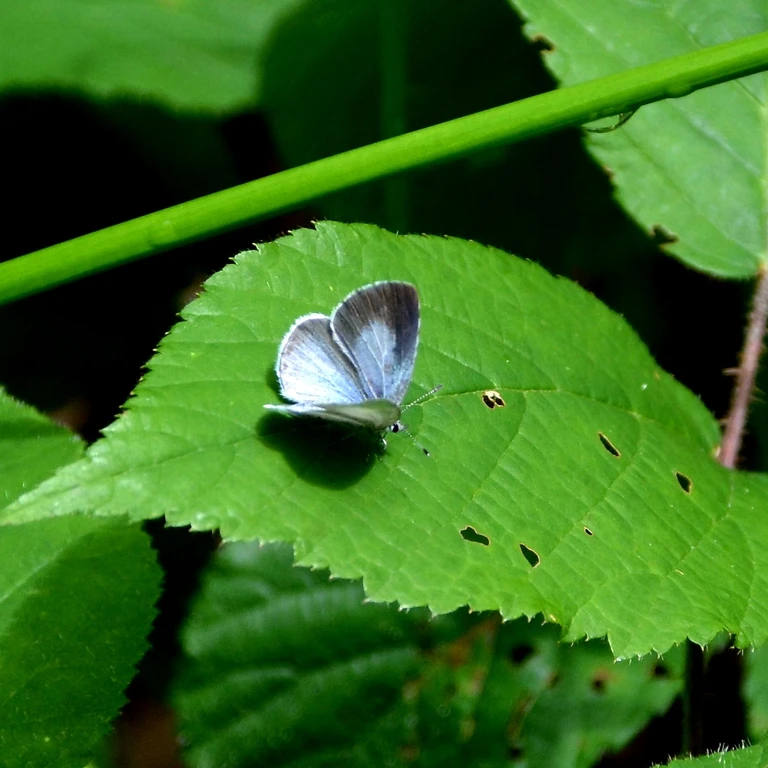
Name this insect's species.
Celastrina argiolus
